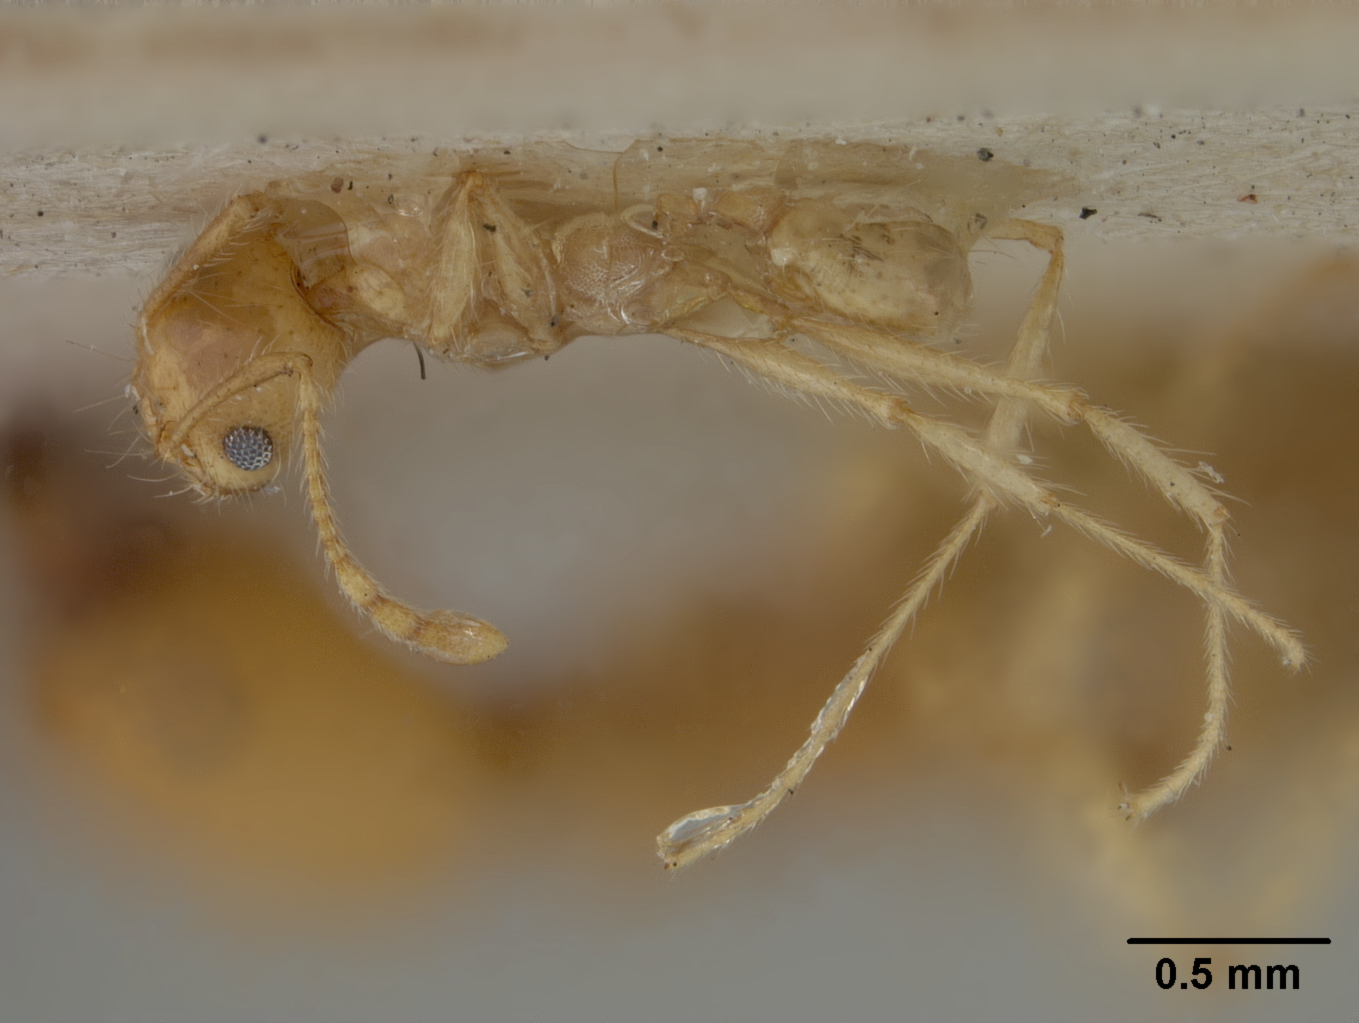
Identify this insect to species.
Pheidole morrisi
